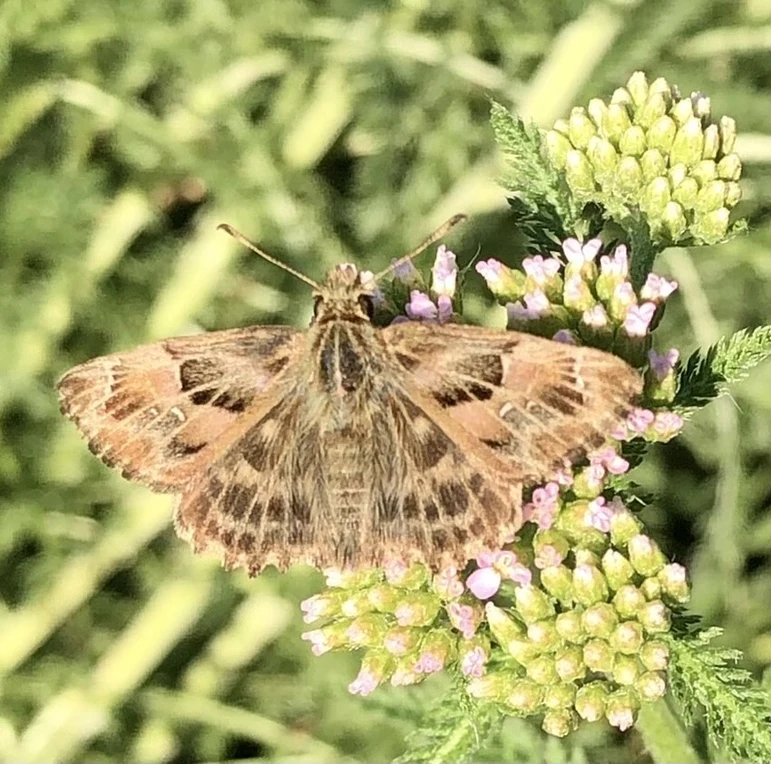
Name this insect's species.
Carcharodus alceae
